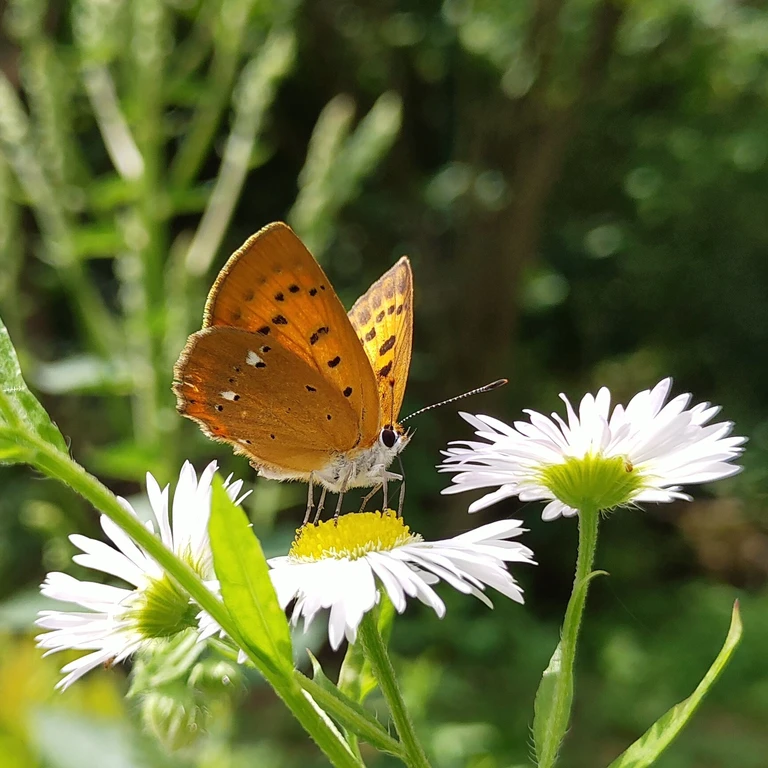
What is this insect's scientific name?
Lycaena virgaureae
